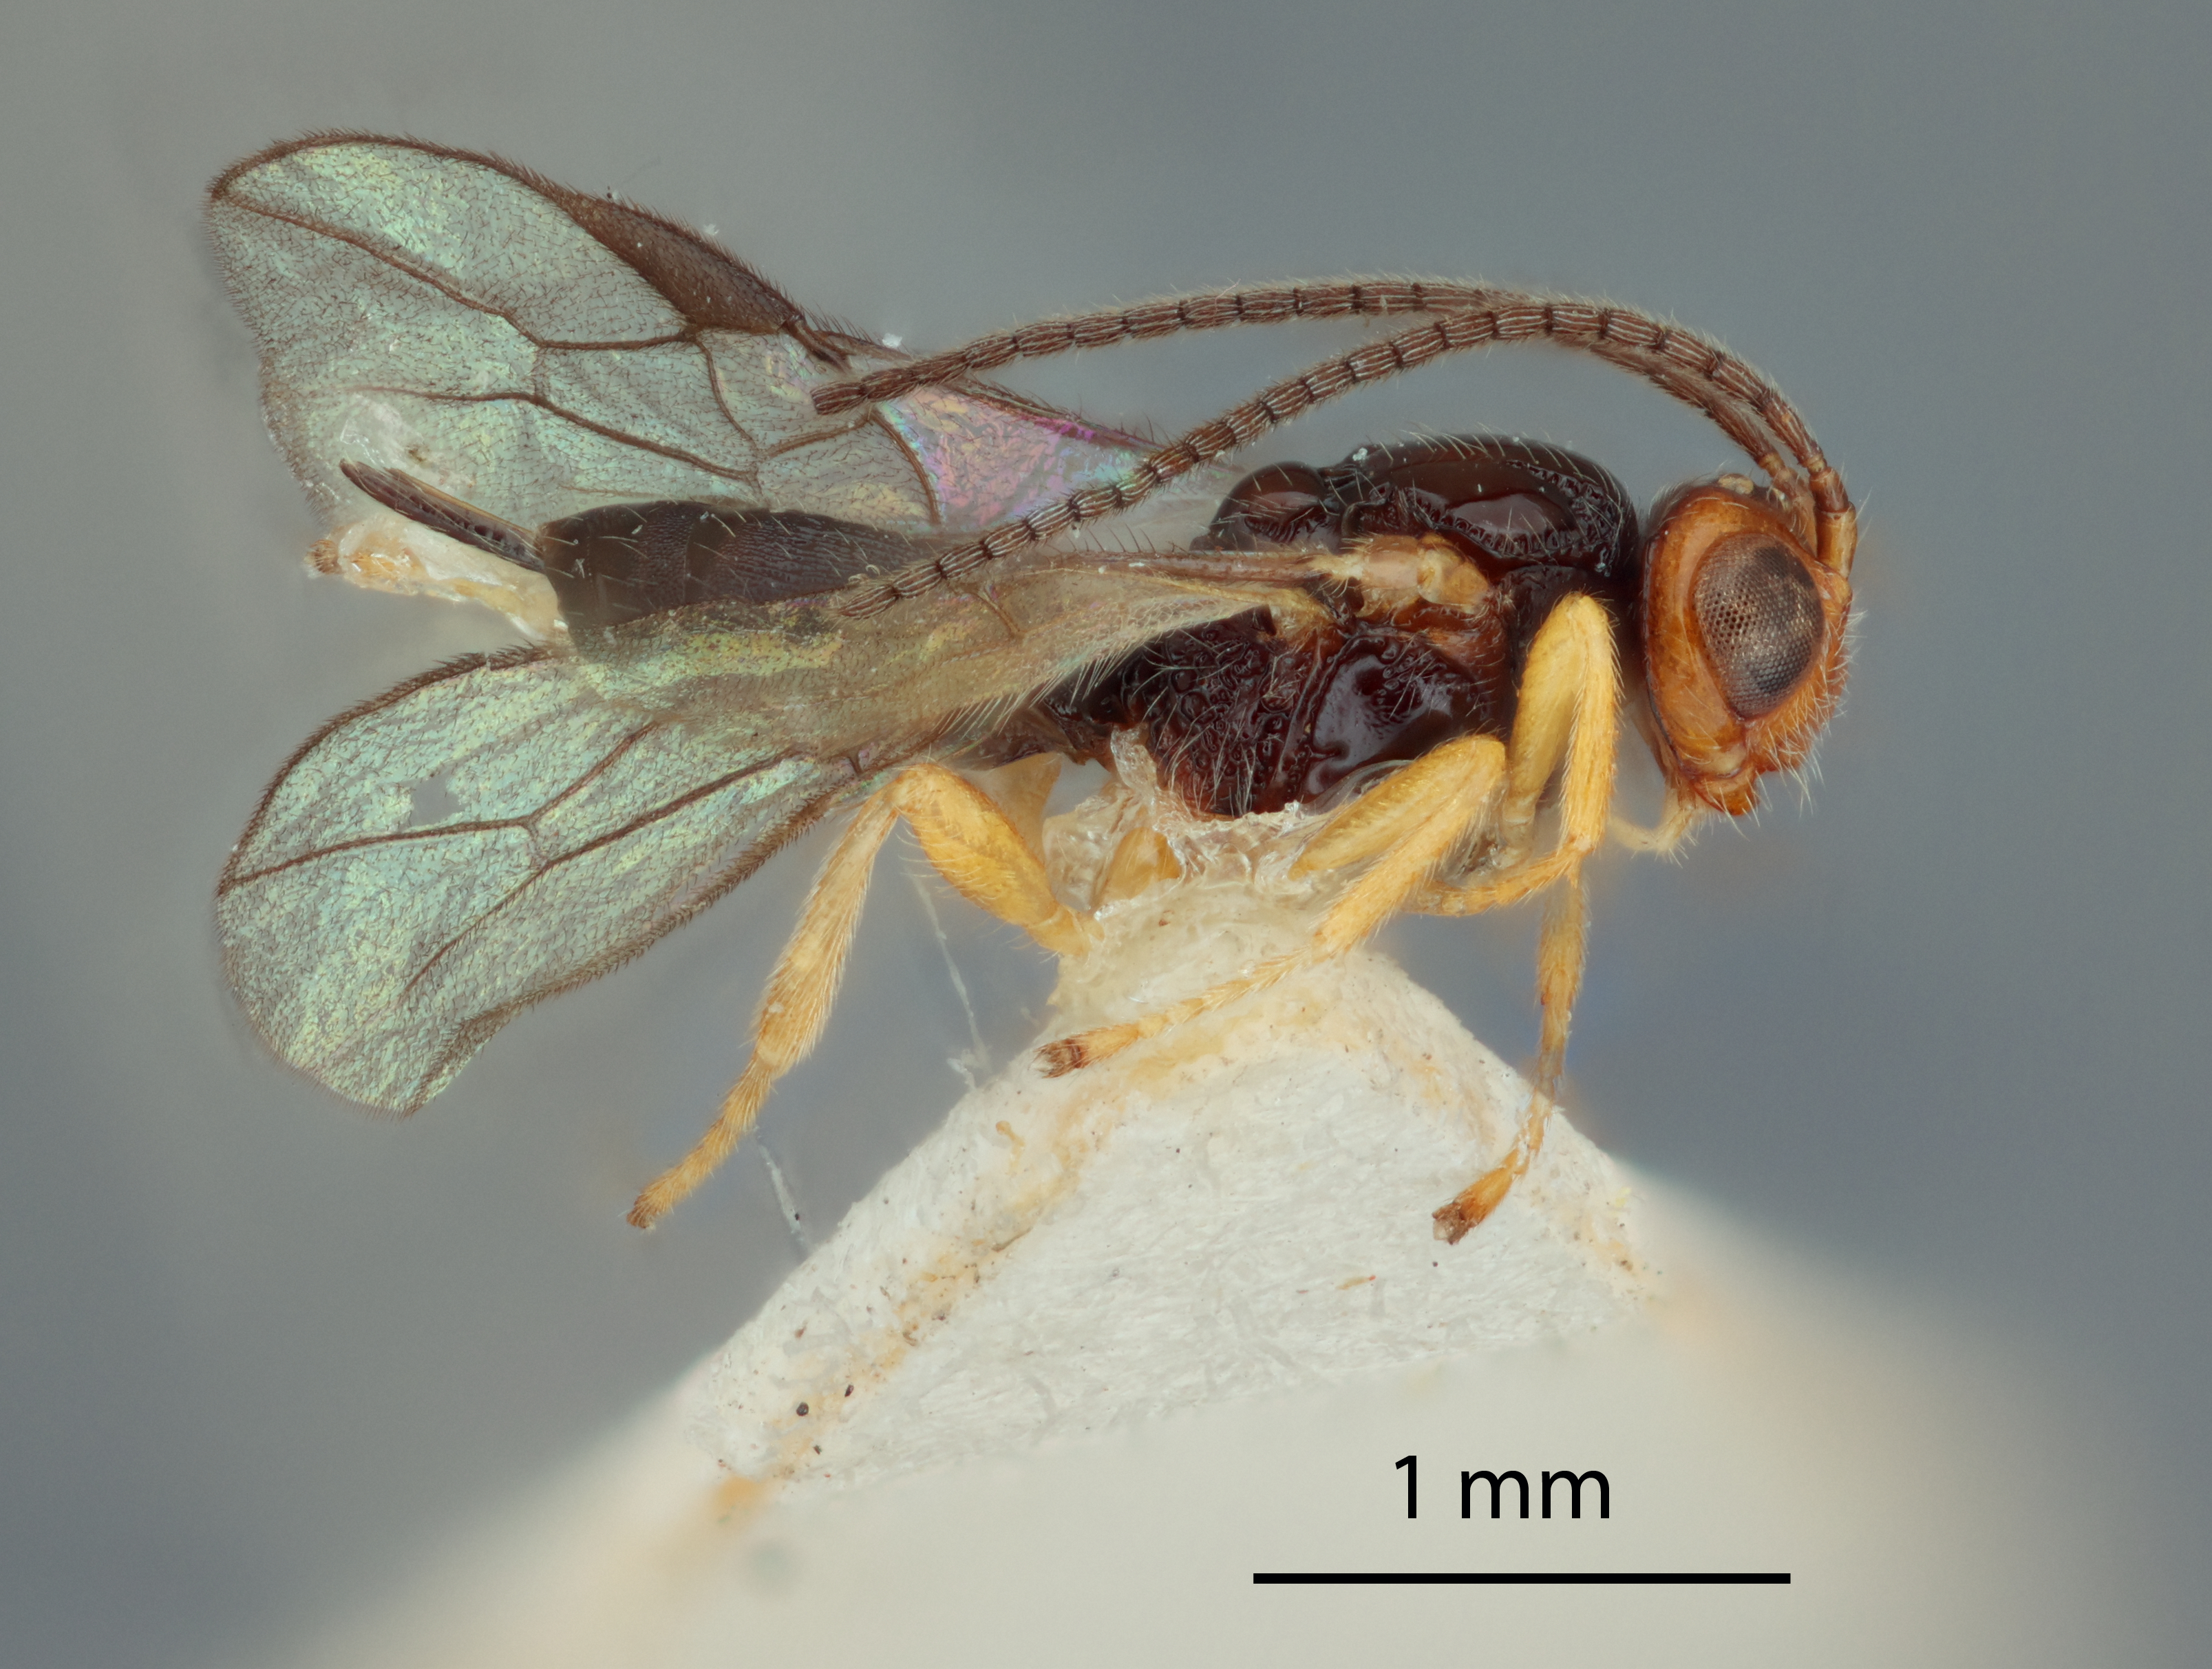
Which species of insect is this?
Opius srilankensis
